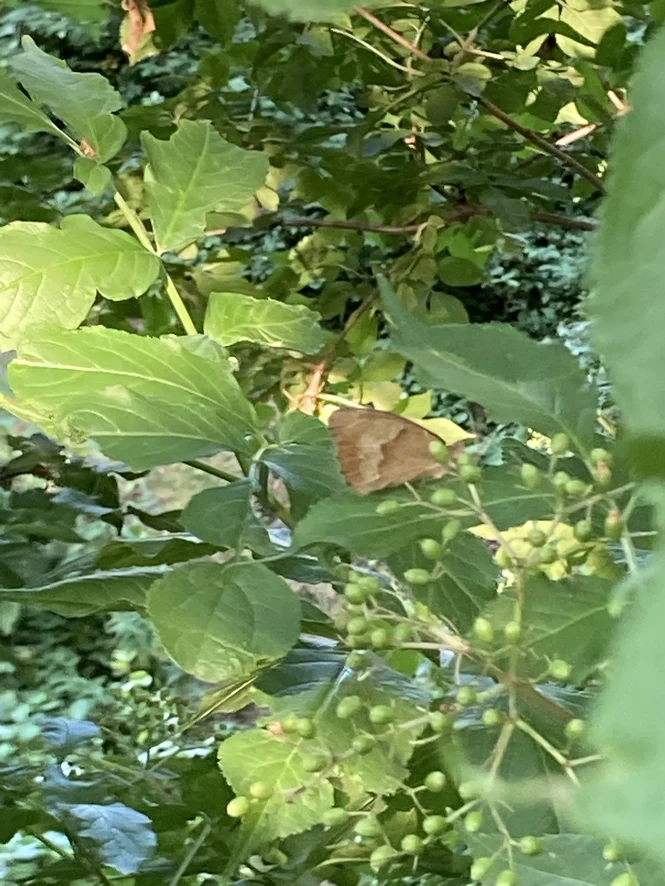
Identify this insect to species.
Maniola jurtina
